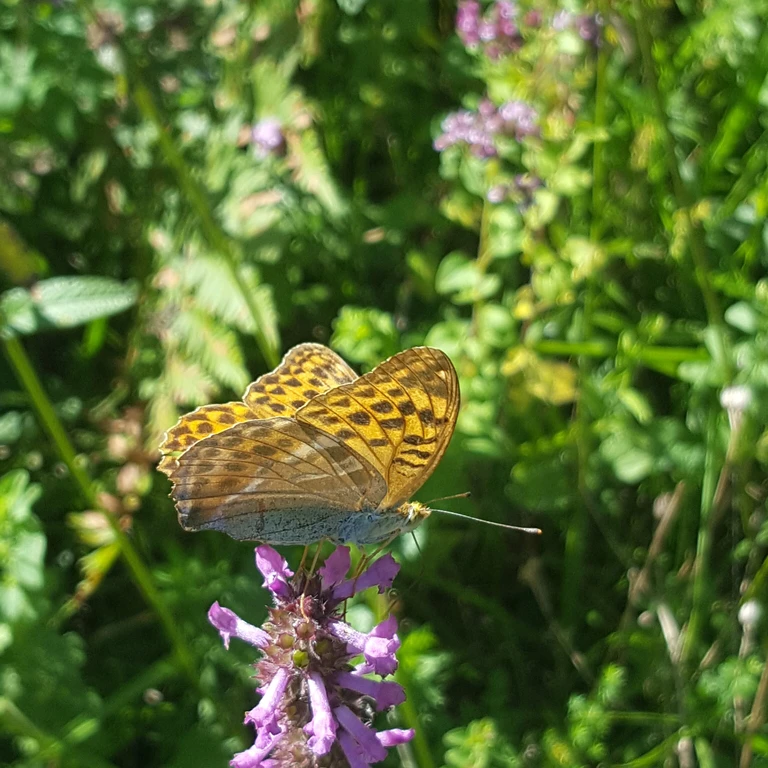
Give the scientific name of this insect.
Argynnis paphia
